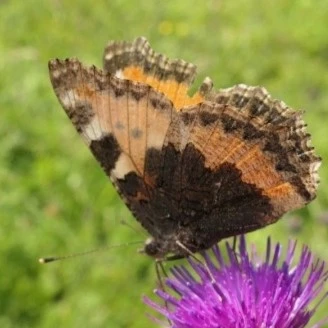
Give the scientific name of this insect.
Aglais urticae
